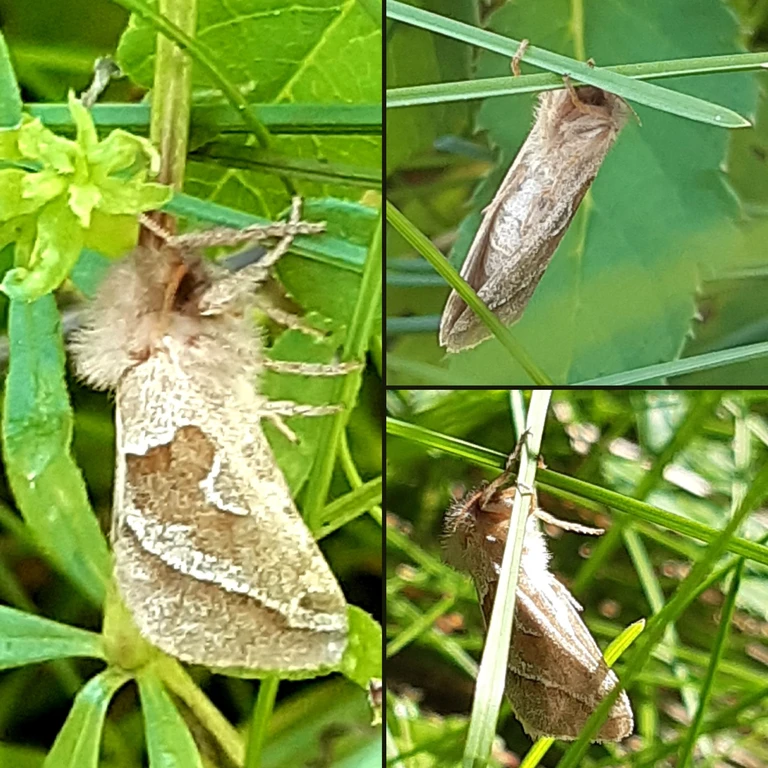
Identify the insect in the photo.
Triodia sylvina
